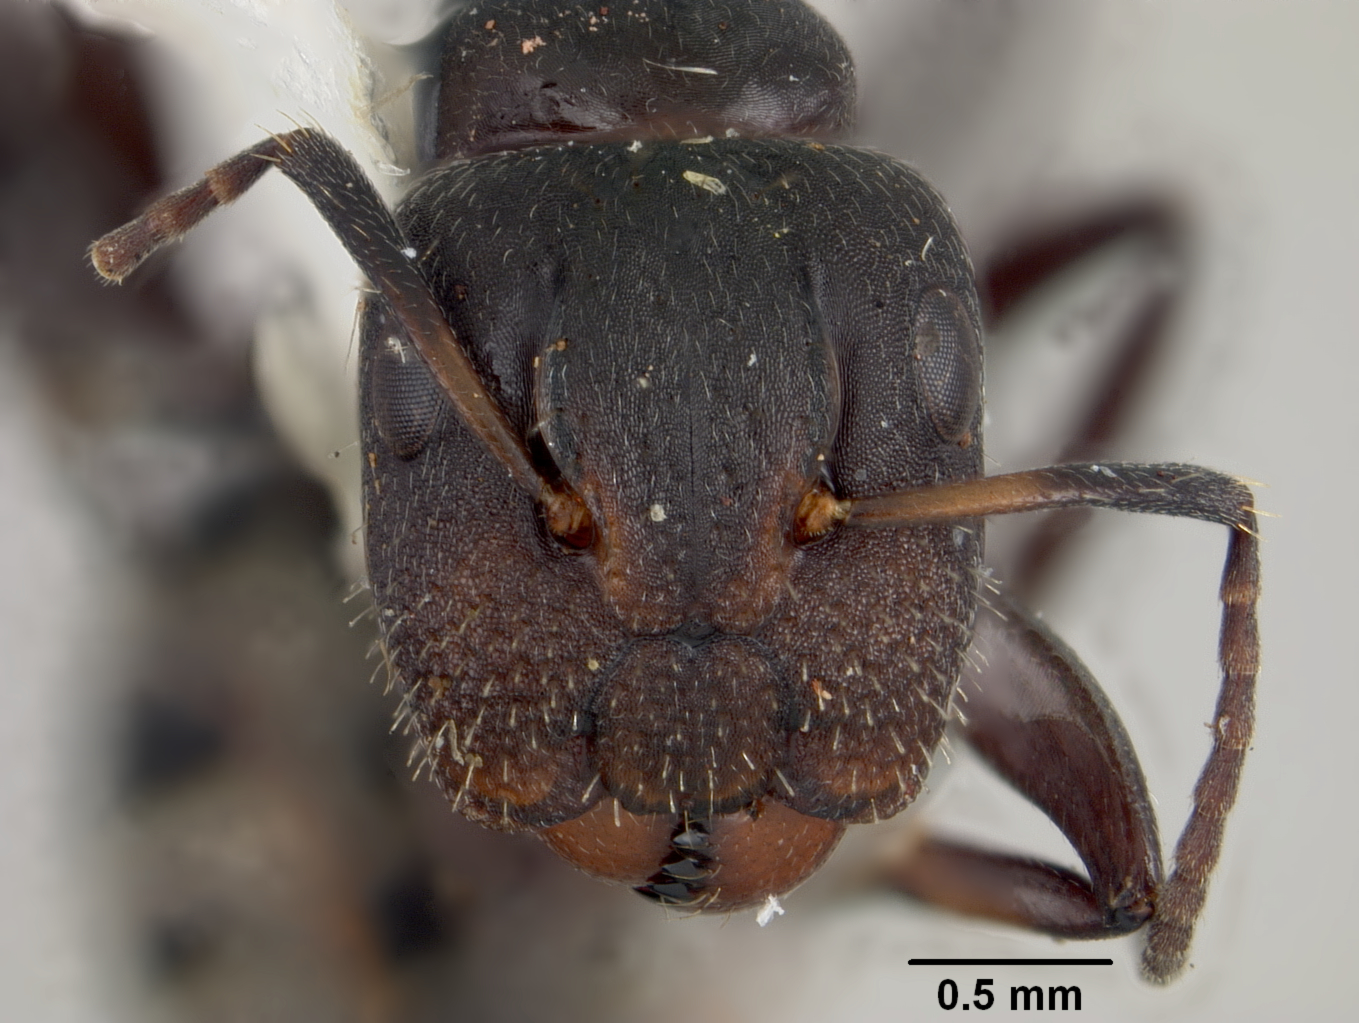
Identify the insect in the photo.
Camponotus peleliuensis
